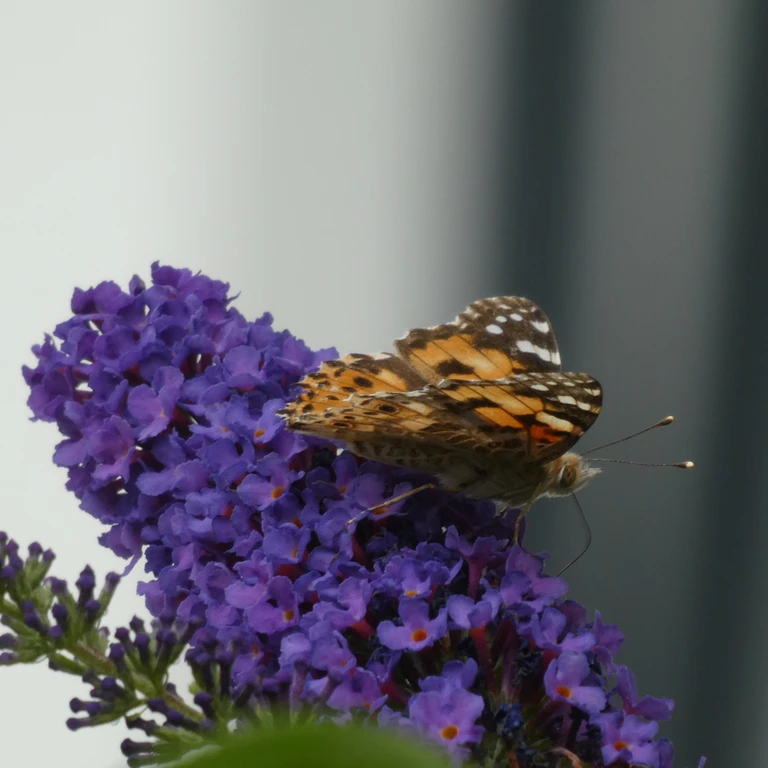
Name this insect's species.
Vanessa cardui
